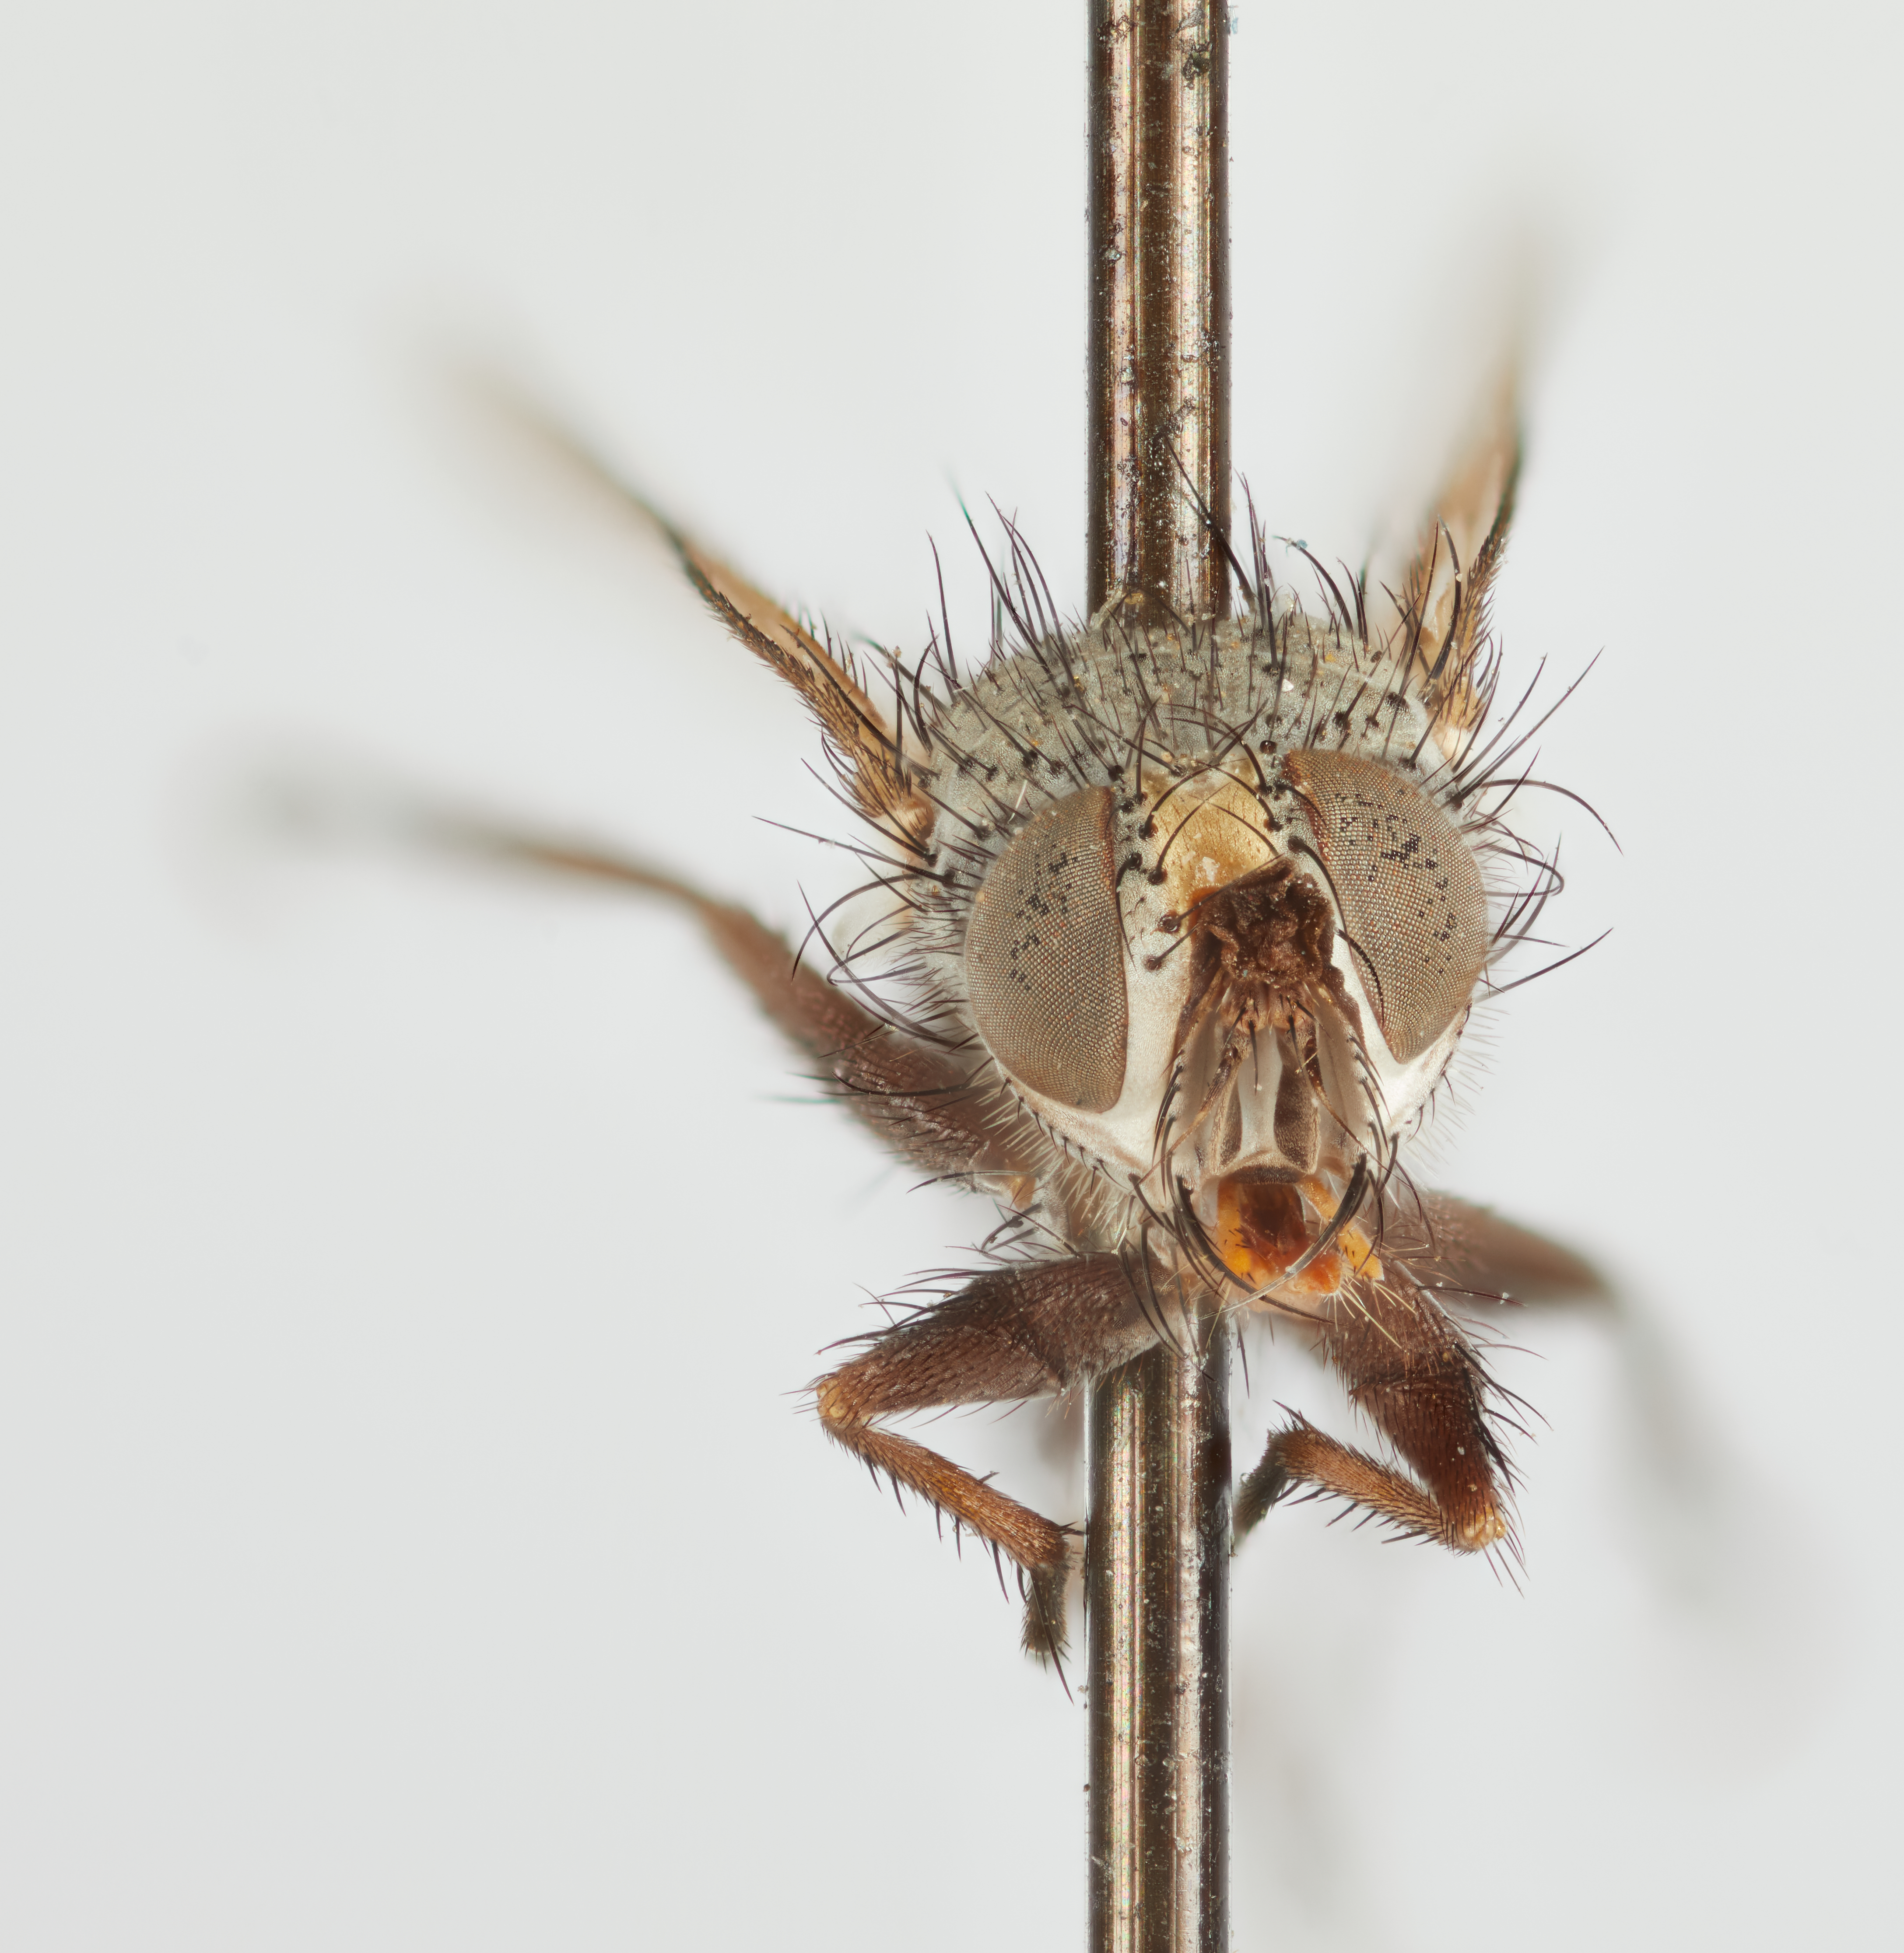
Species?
Hypochaeta eudryae
